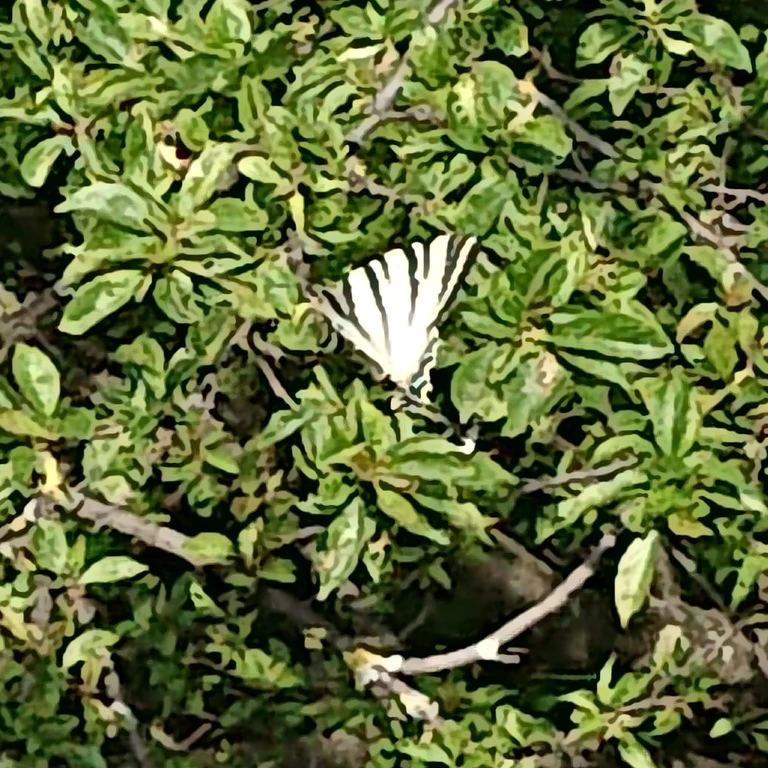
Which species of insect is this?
Iphiclides podalirius
